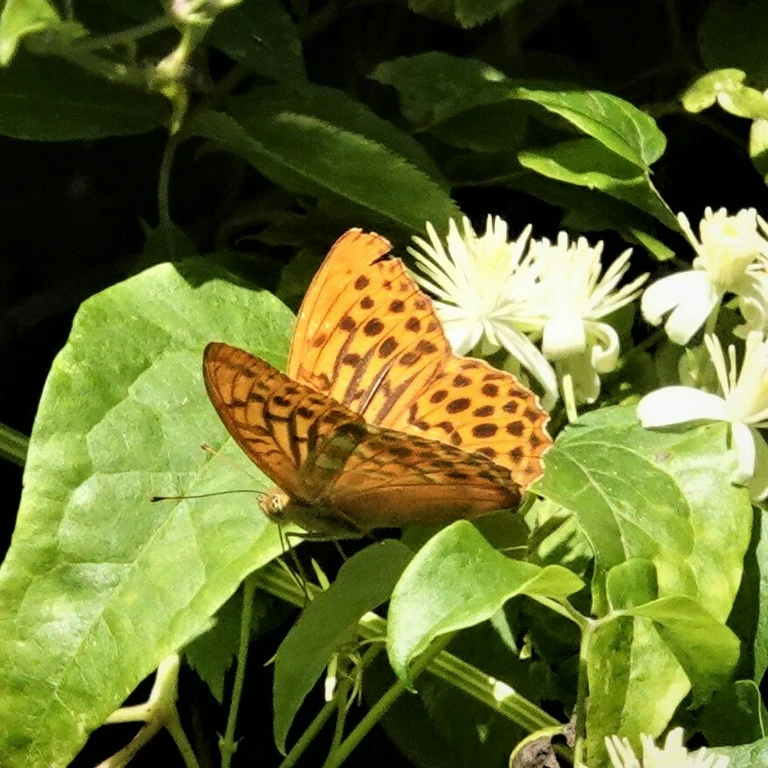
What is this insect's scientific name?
Argynnis paphia
